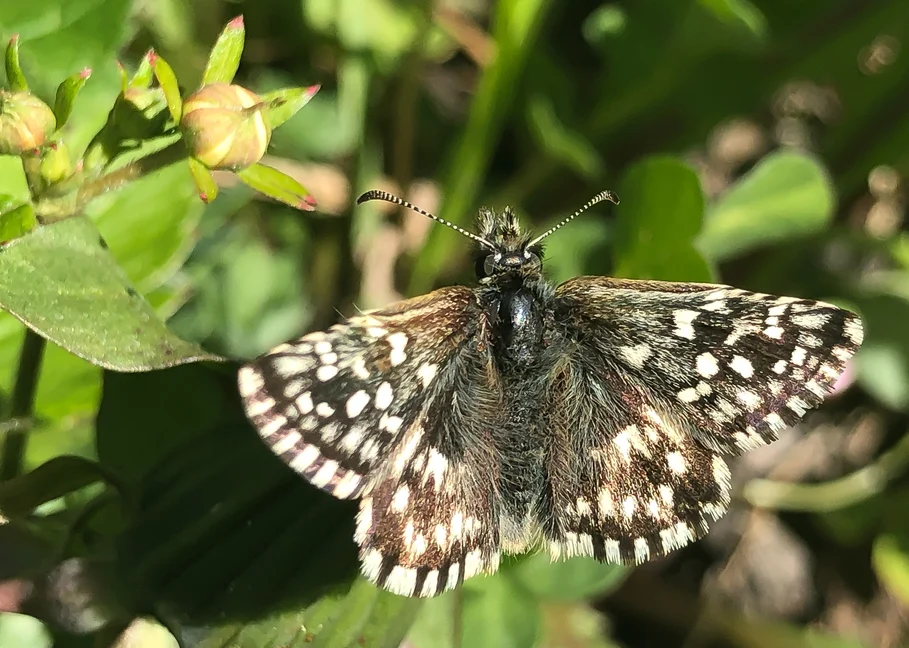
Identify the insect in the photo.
Pyrgus malvae
